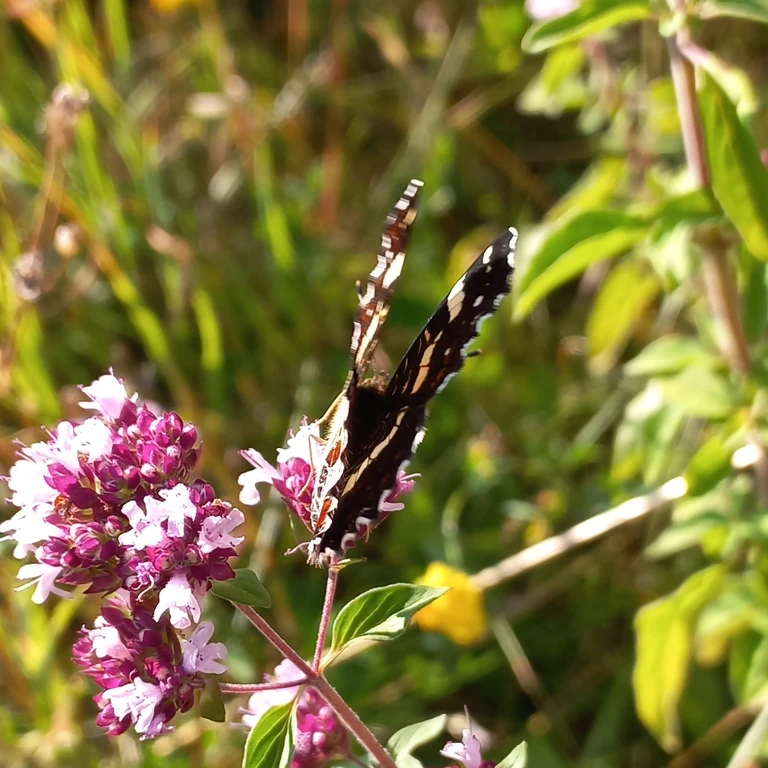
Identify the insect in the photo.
Araschnia levana
